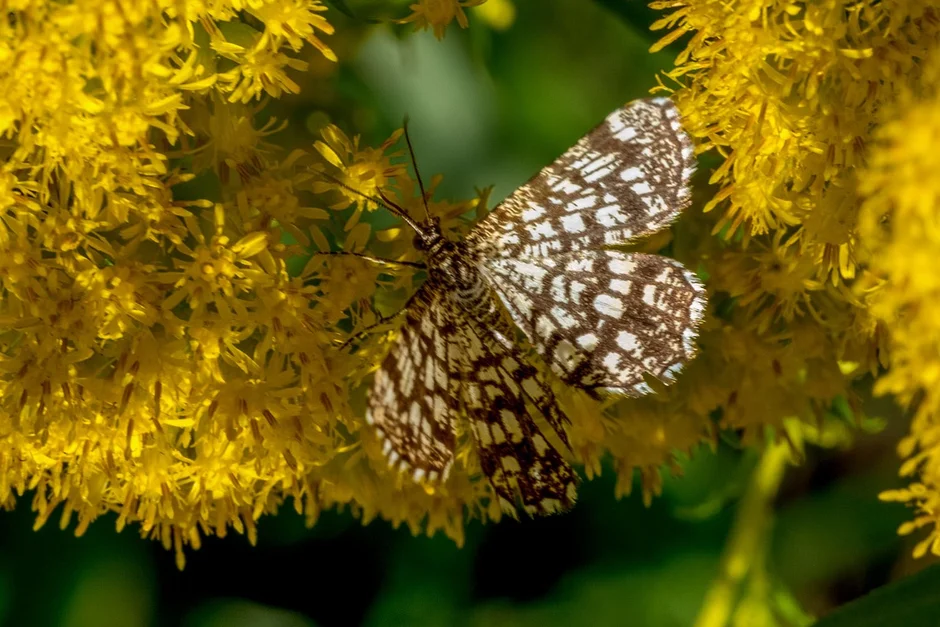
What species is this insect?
Chiasmia clathrata
